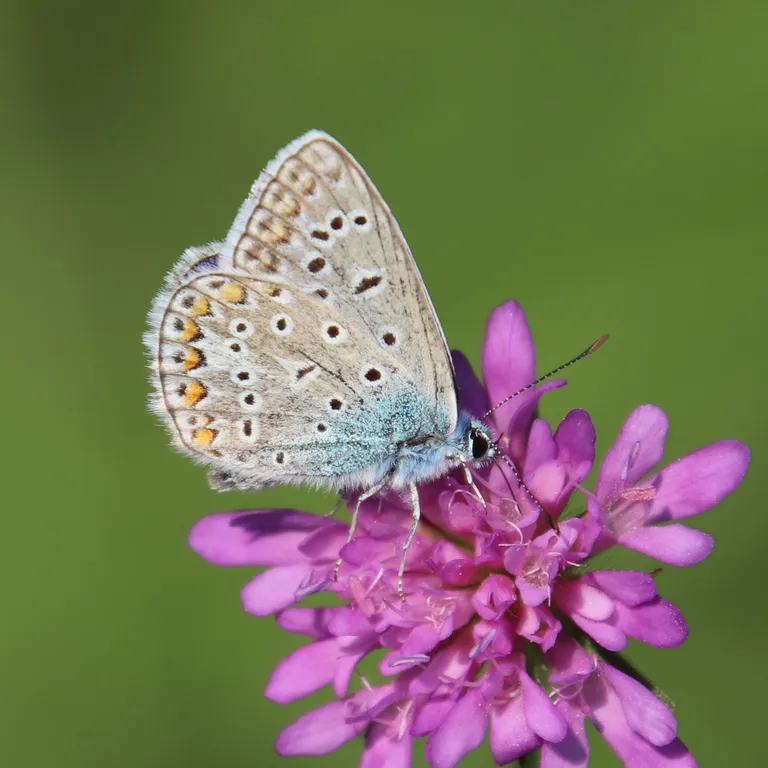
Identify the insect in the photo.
Polyommatus icarus
